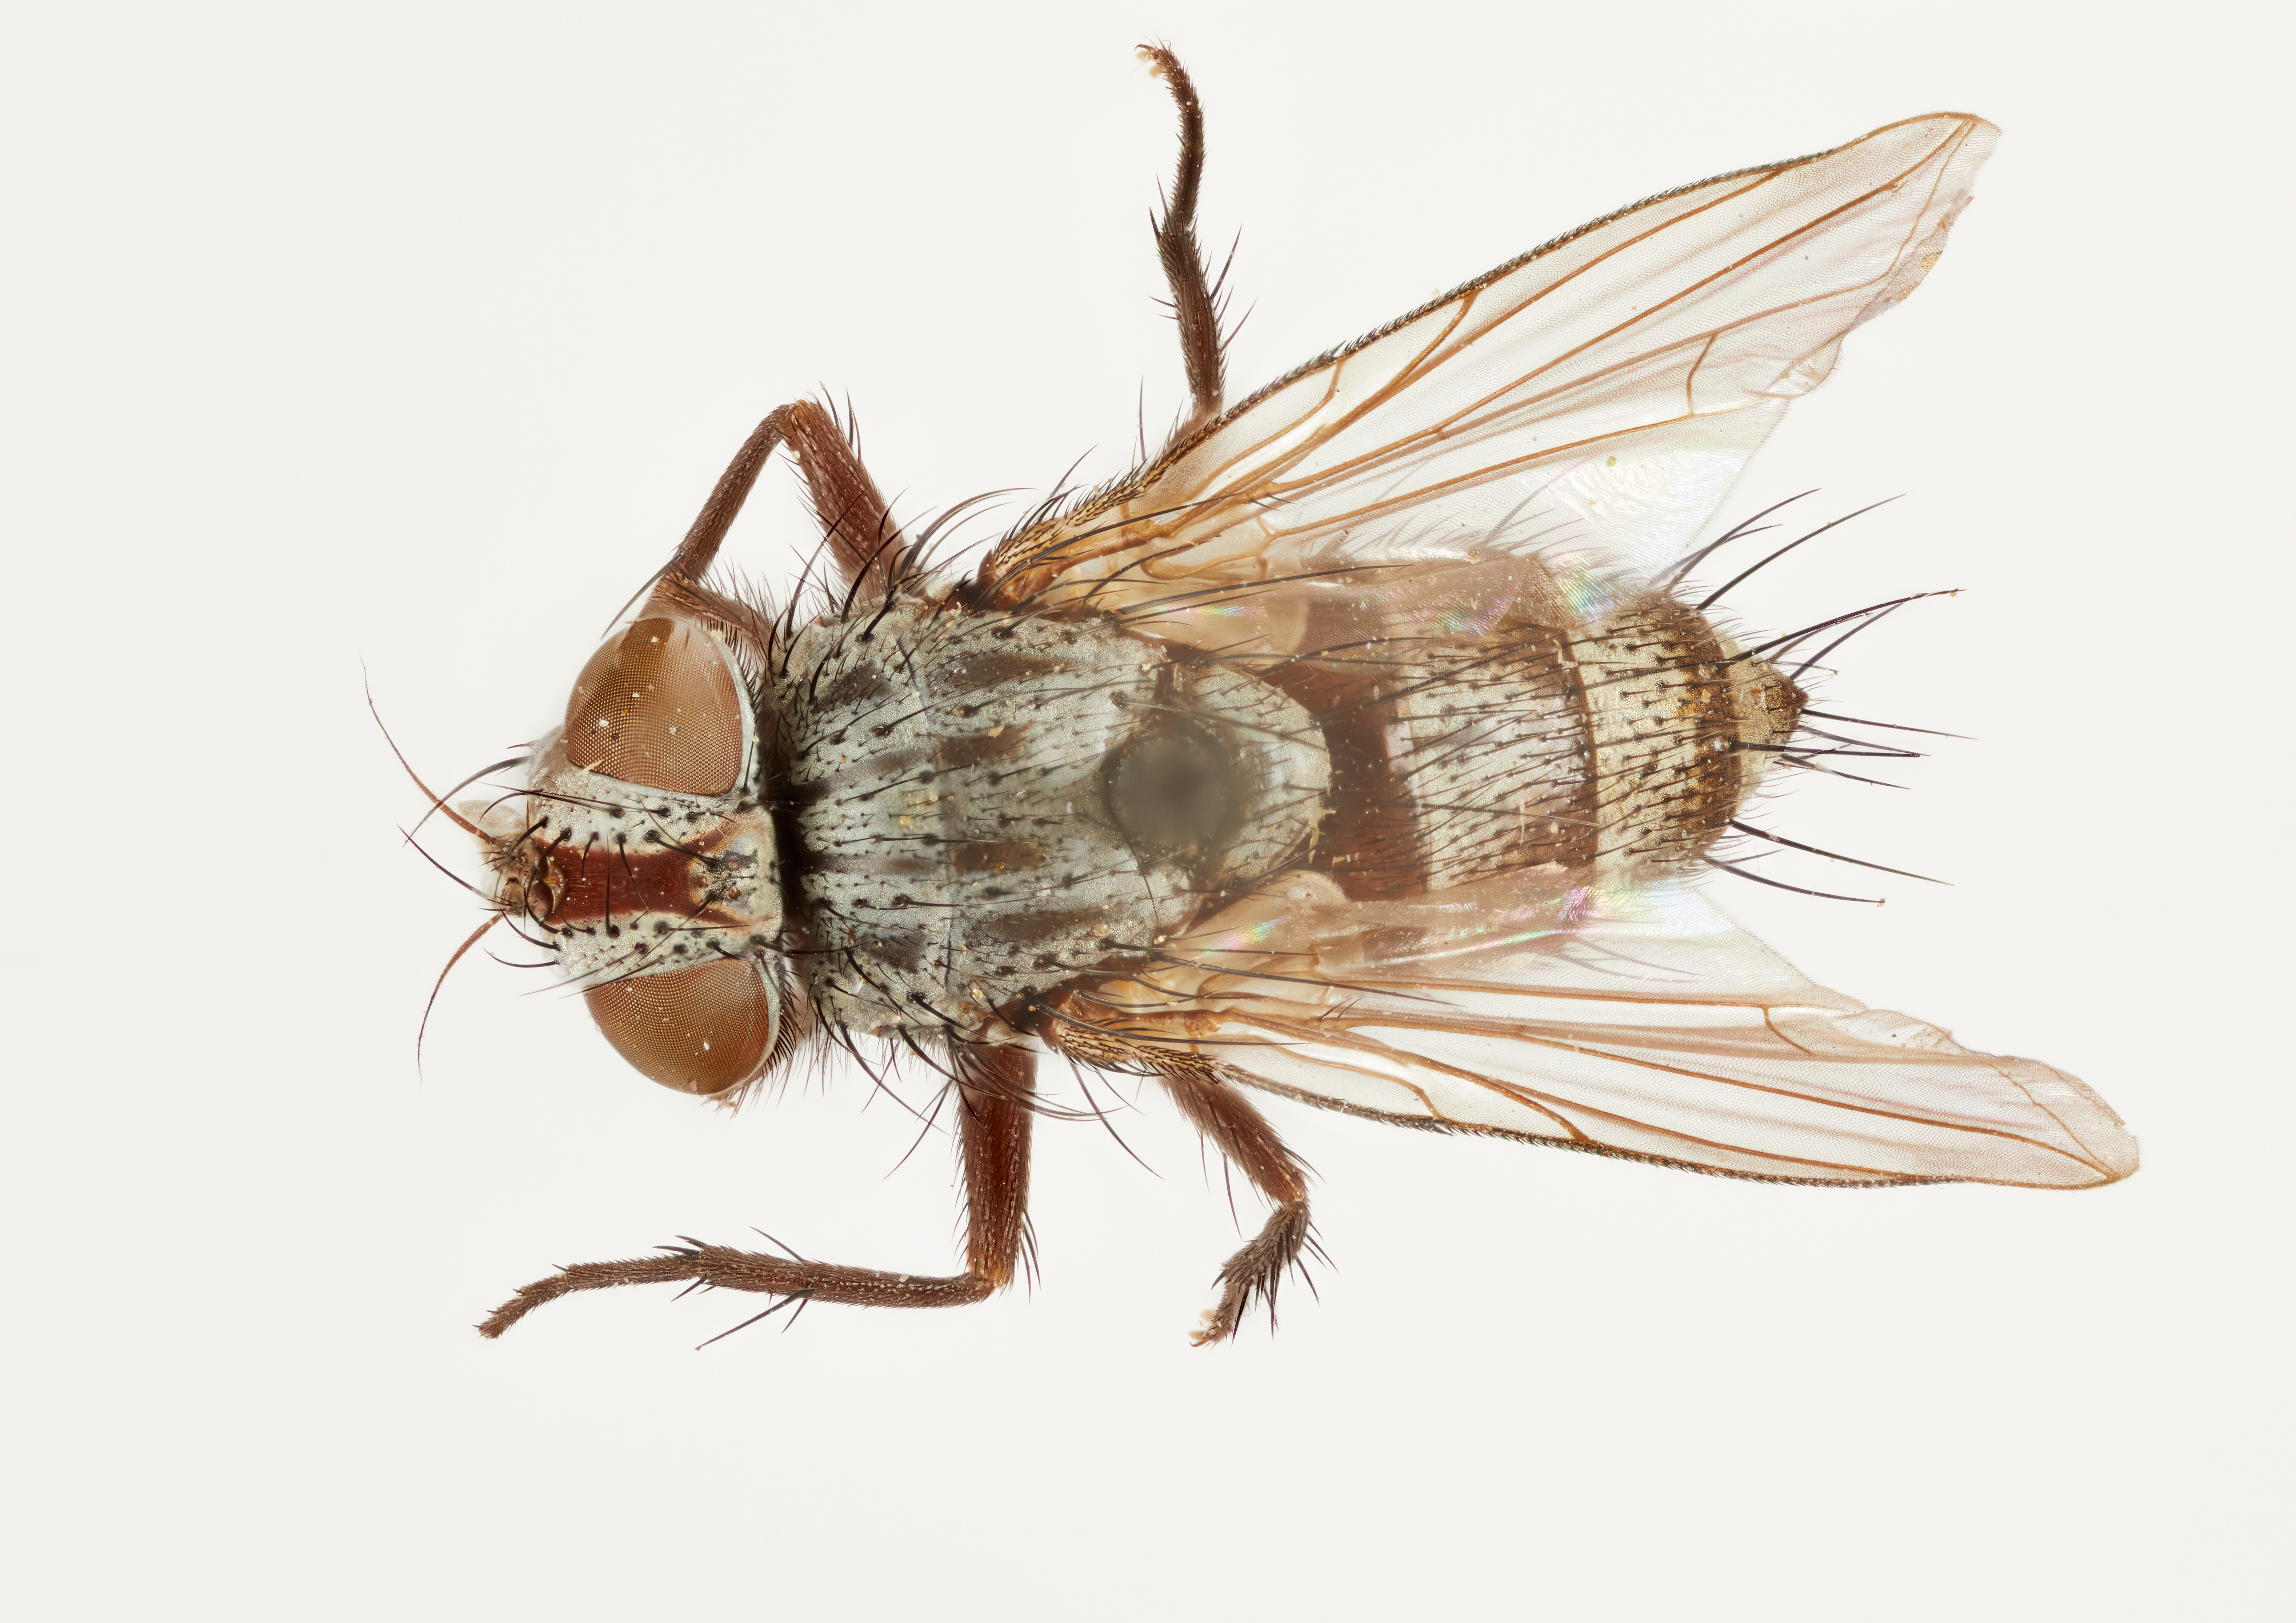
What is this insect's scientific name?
Lixophaga orbitalis
